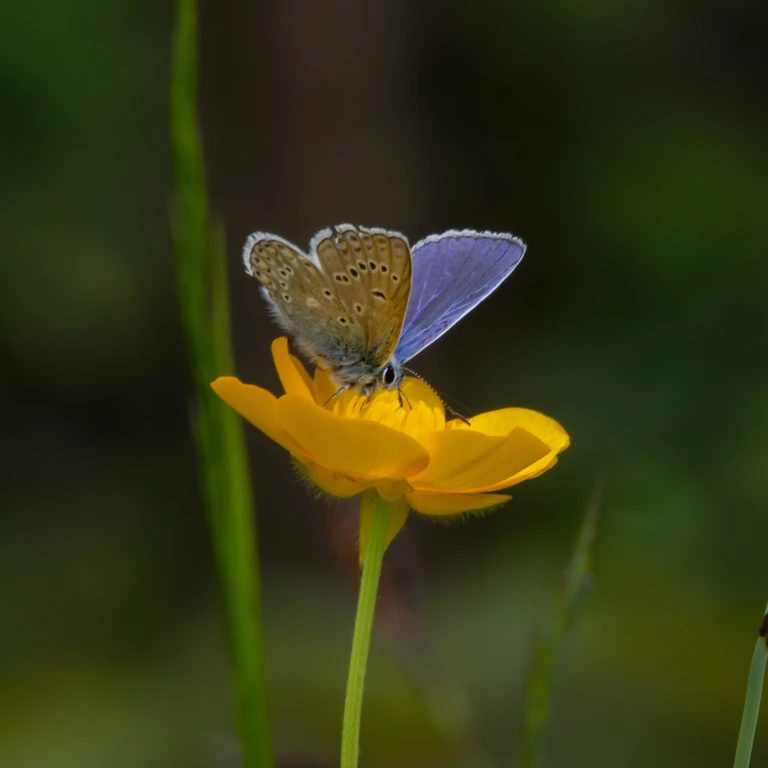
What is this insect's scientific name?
Polyommatus icarus
